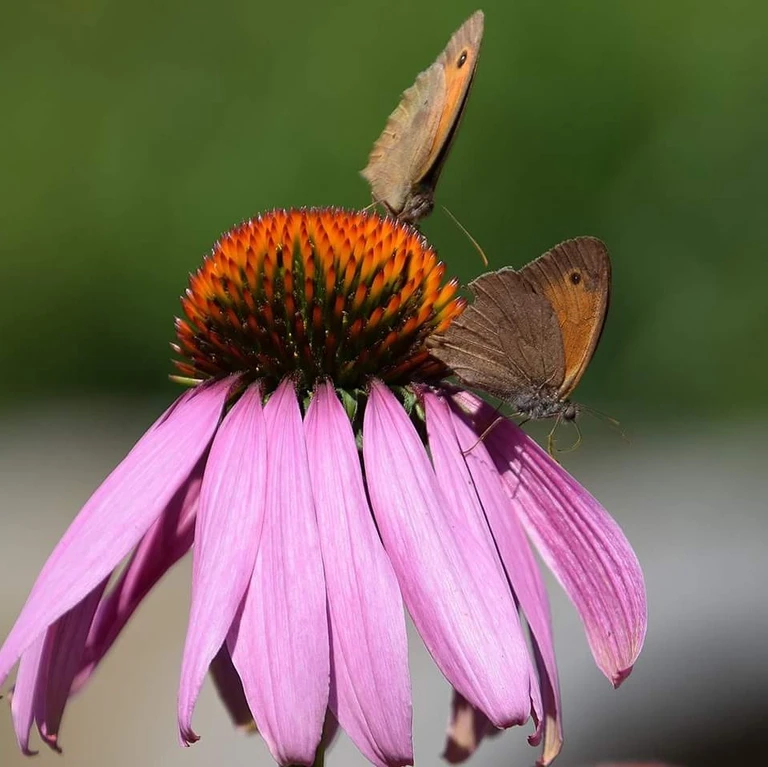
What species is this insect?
Maniola jurtina
